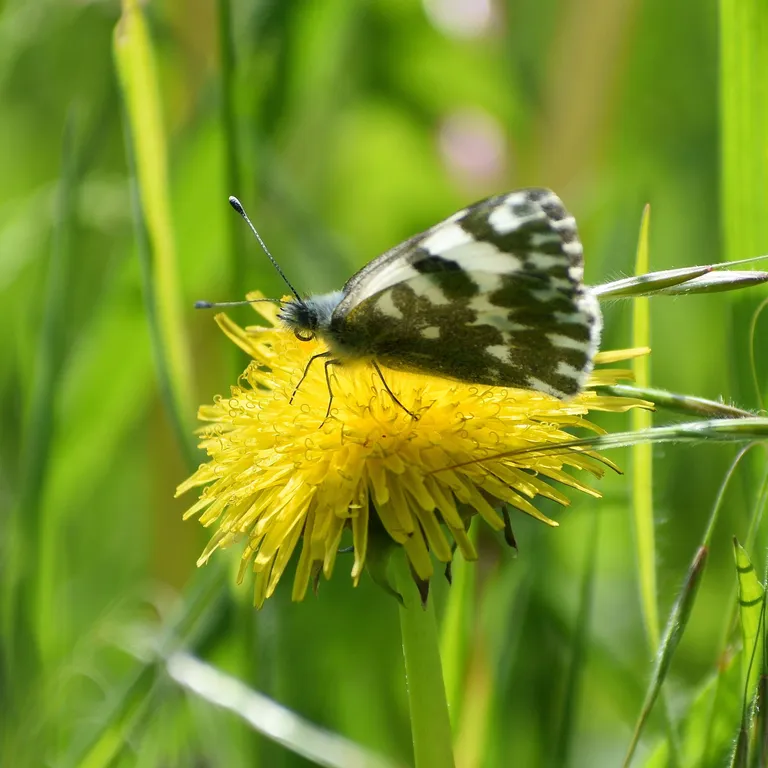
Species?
Pontia edusa
